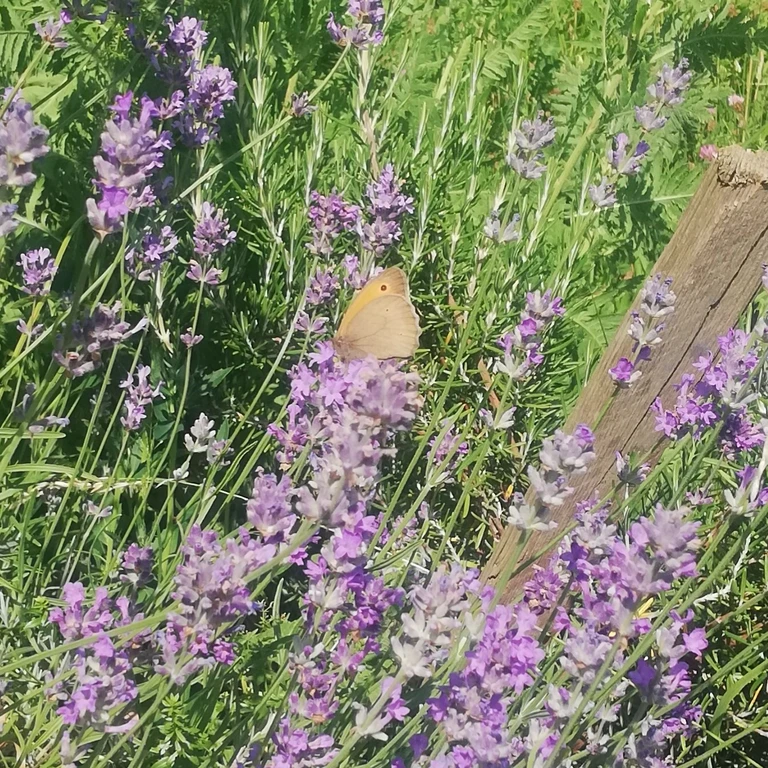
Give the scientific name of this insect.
Maniola jurtina
